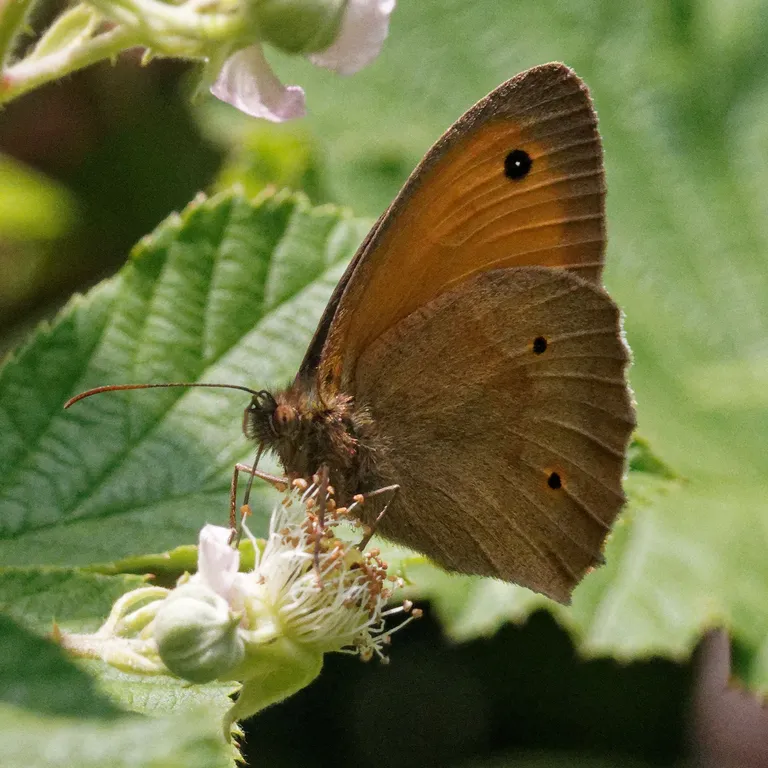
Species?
Maniola jurtina
